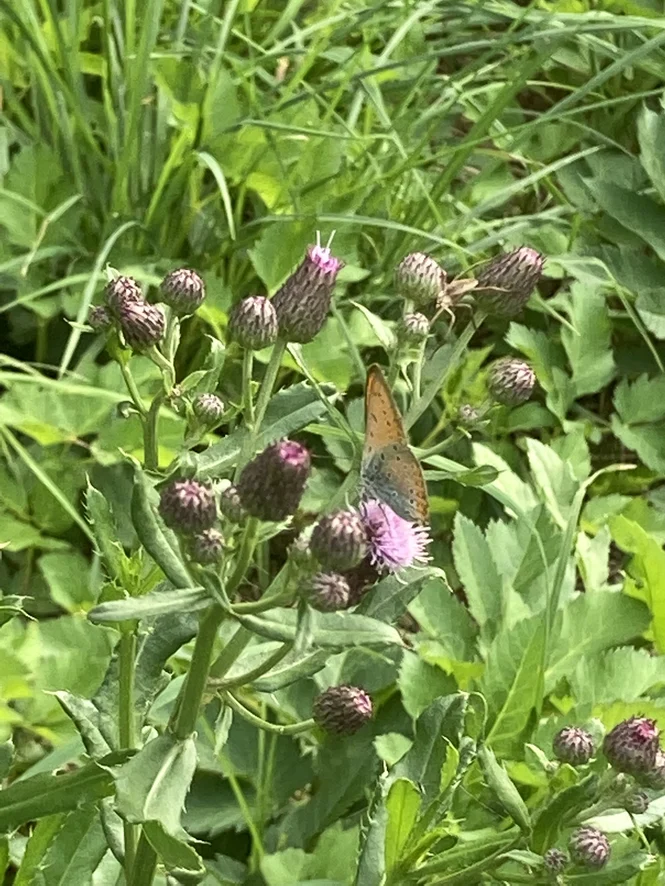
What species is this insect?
Lycaena dispar
